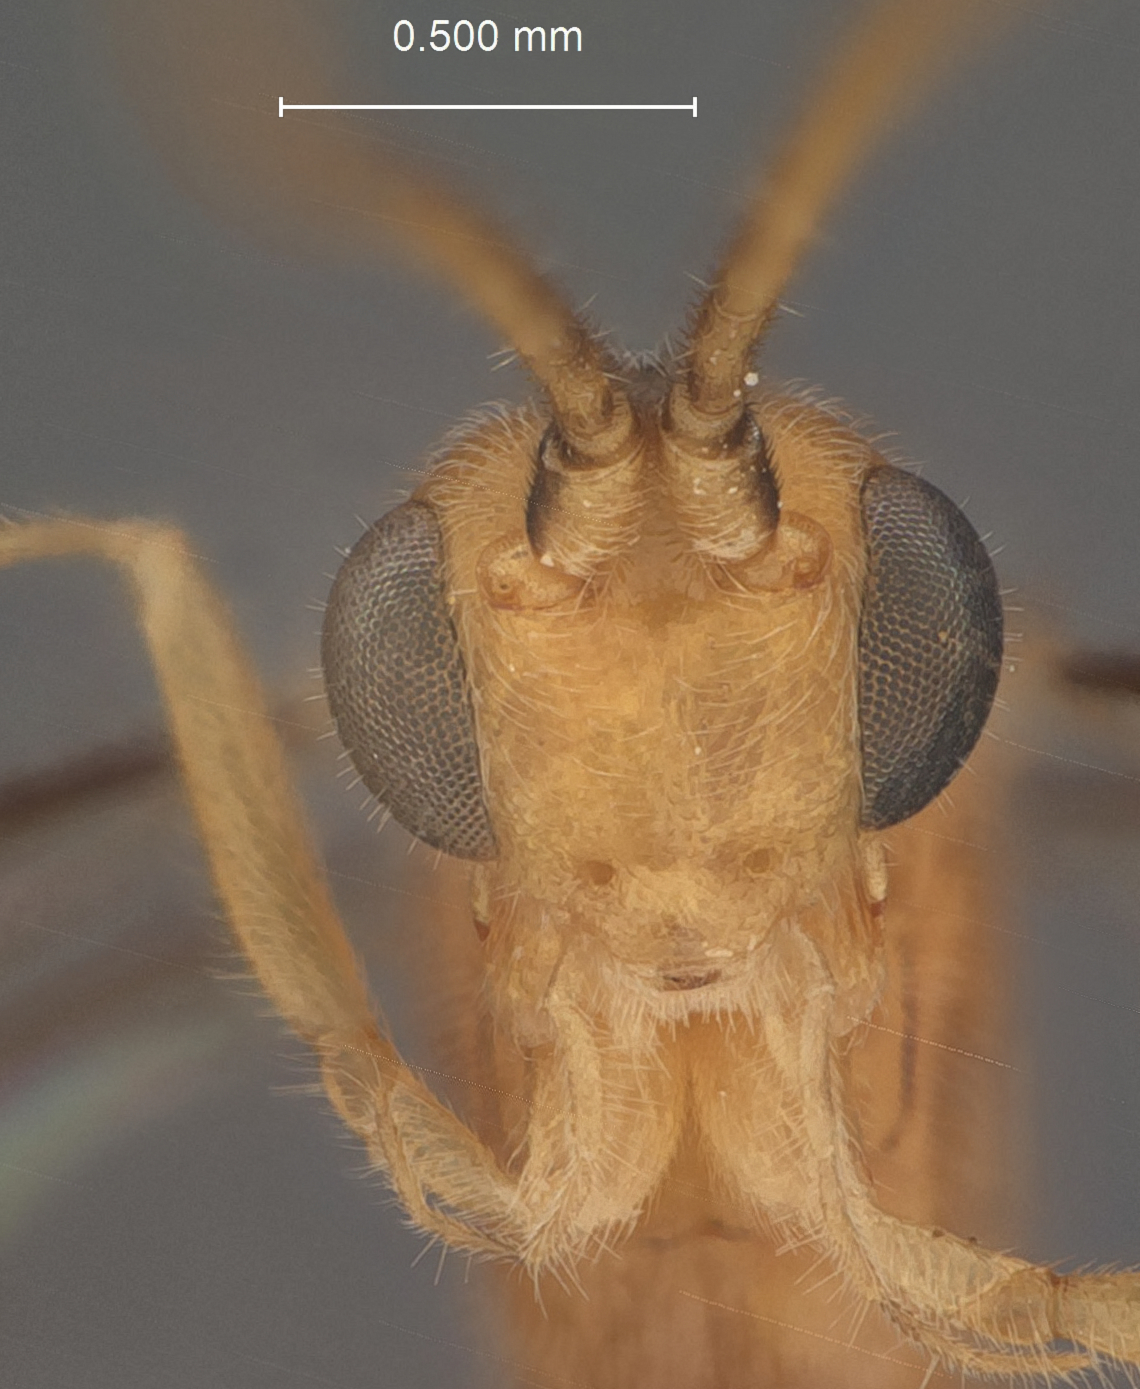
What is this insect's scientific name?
Stantonia lamprosemae
